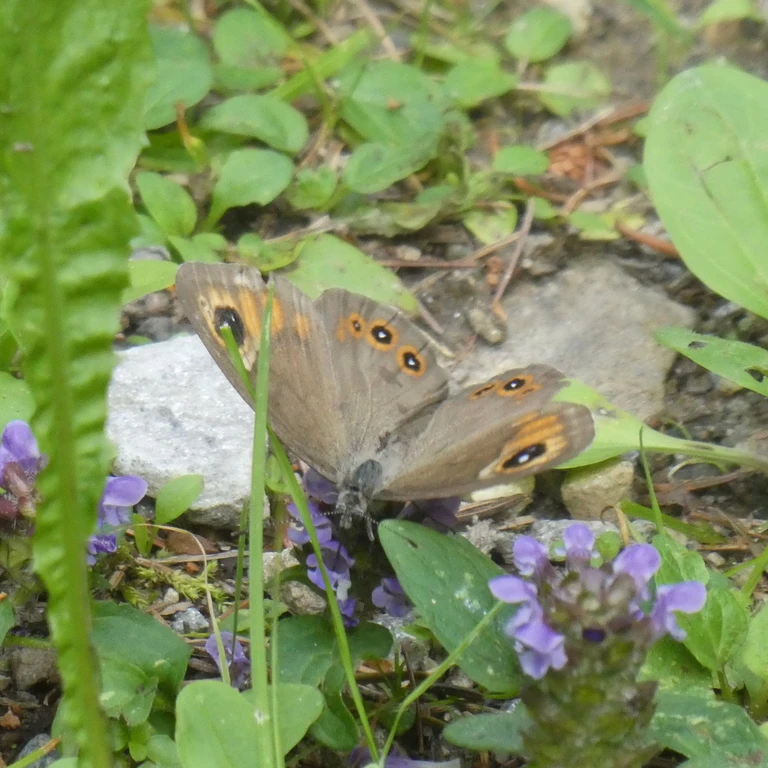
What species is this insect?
Lasiommata maera (also Pararge maera)
